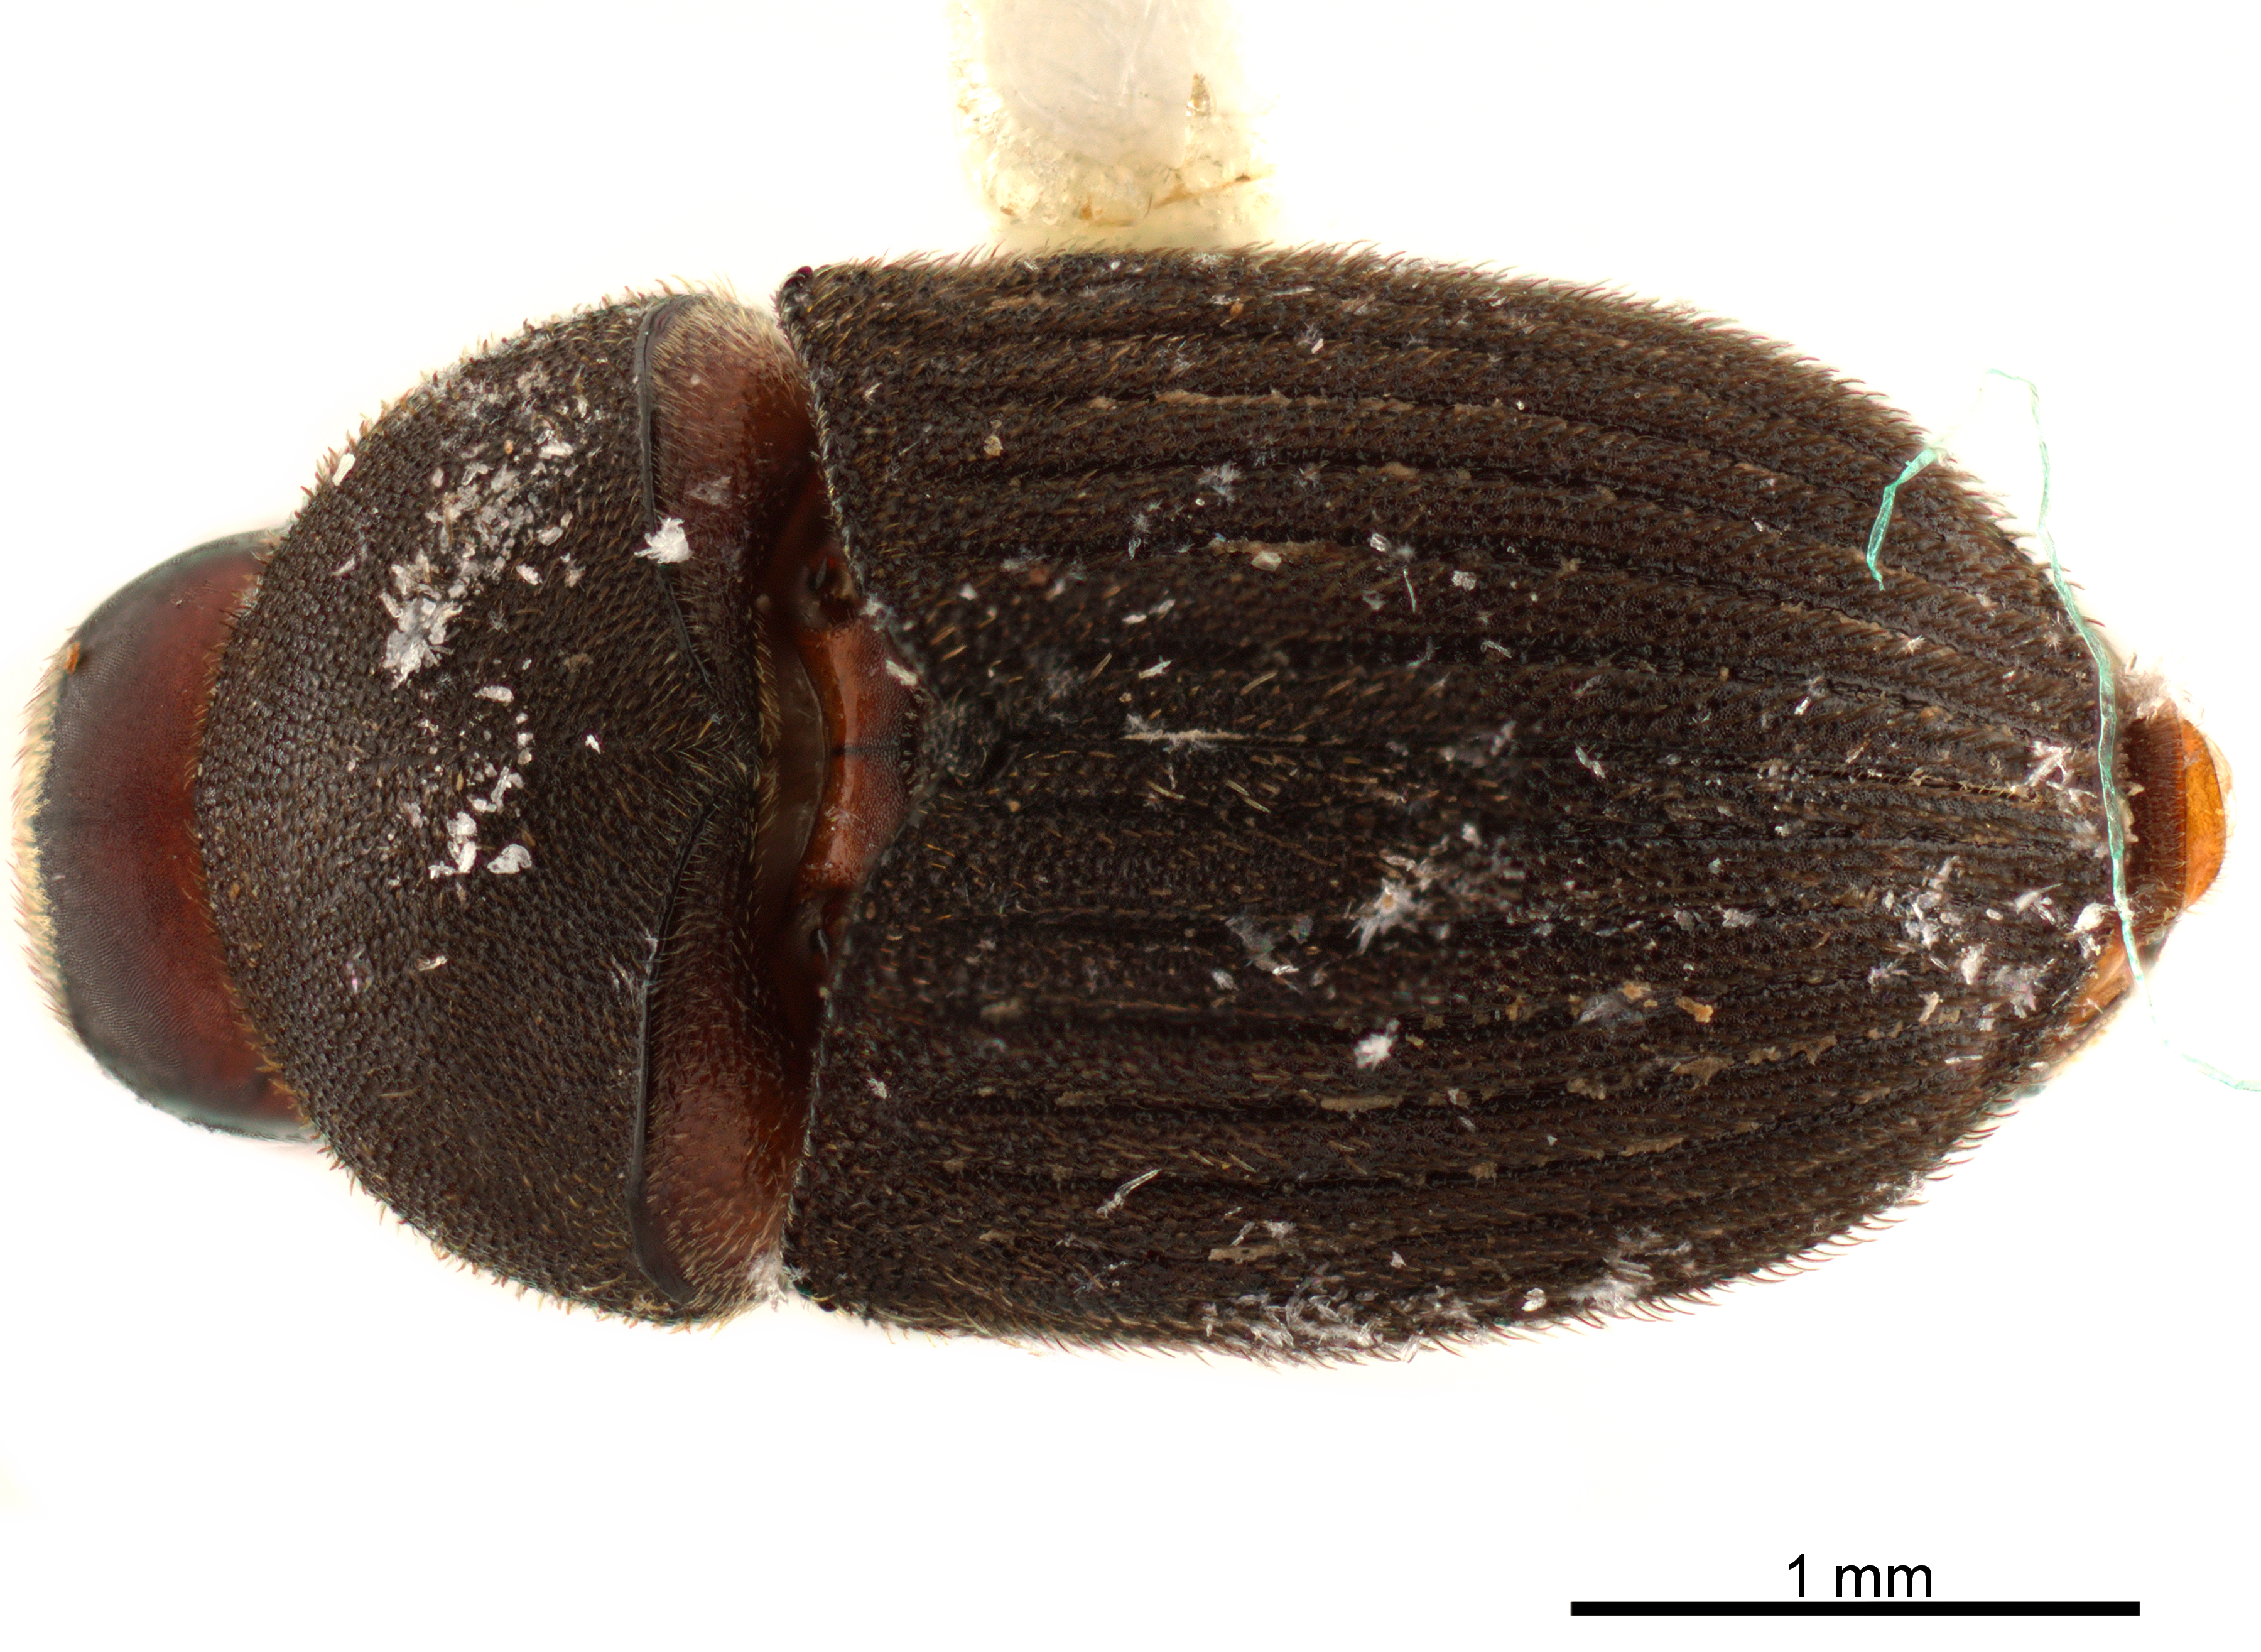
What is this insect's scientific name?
Phrixosoma frustrata
